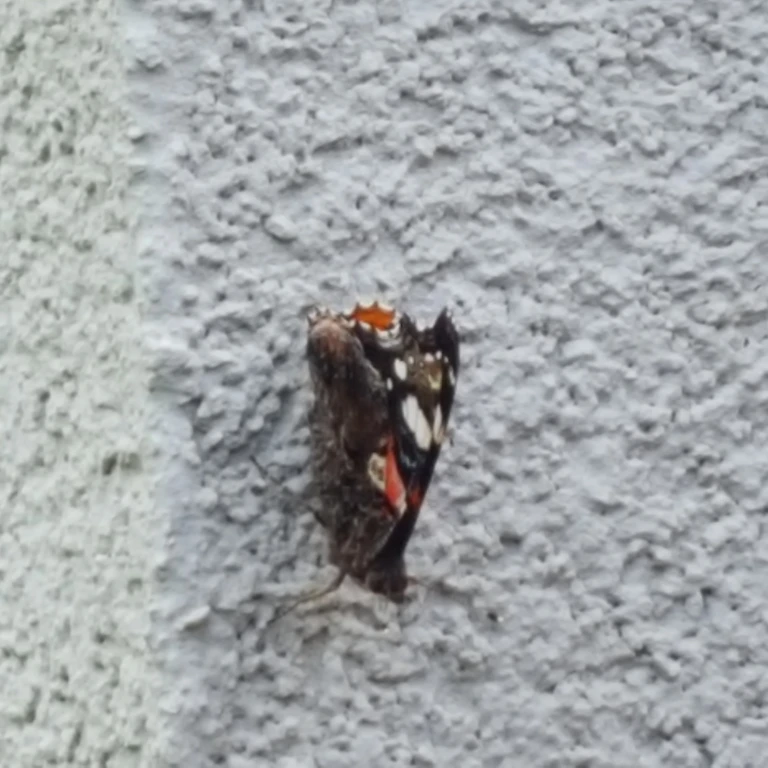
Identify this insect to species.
Vanessa atalanta
